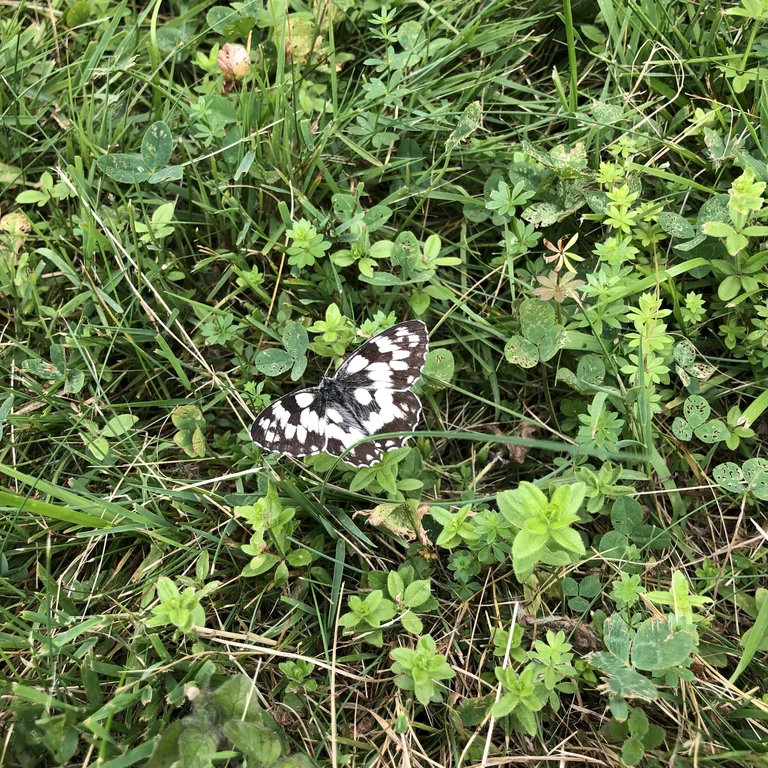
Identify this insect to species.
Melanargia galathea
